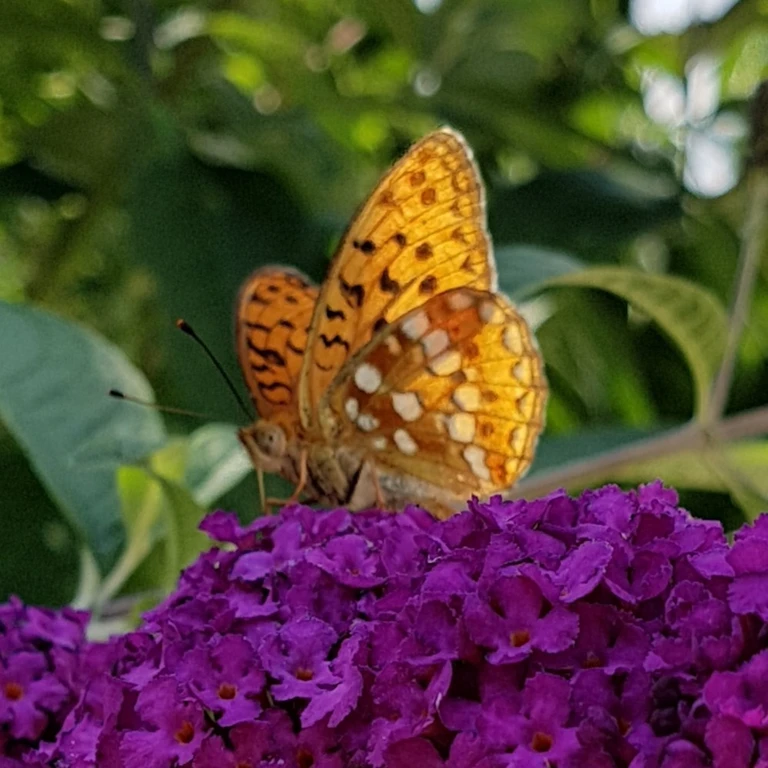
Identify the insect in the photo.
Fabriciana adippe
